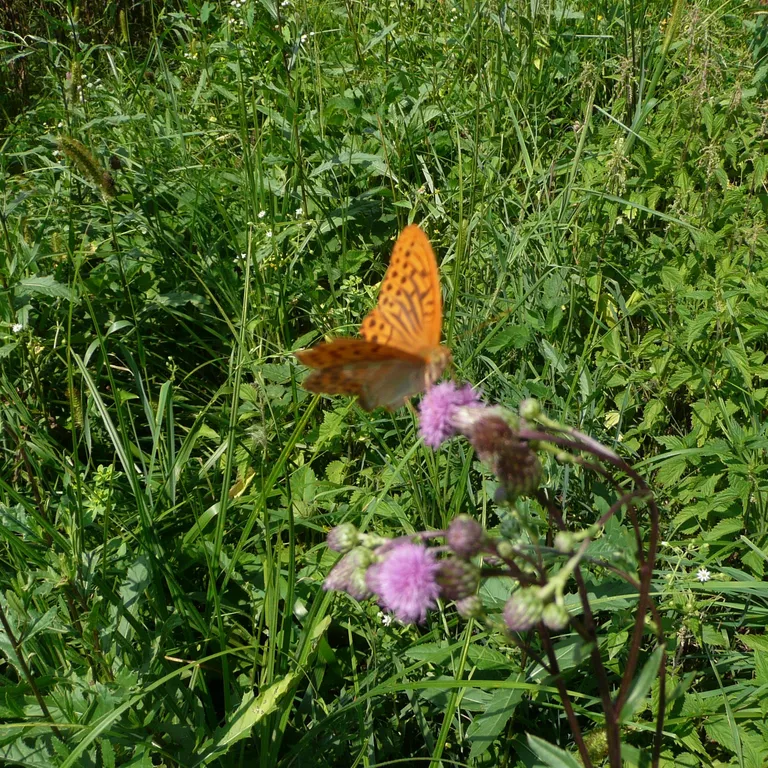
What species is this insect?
Argynnis paphia
